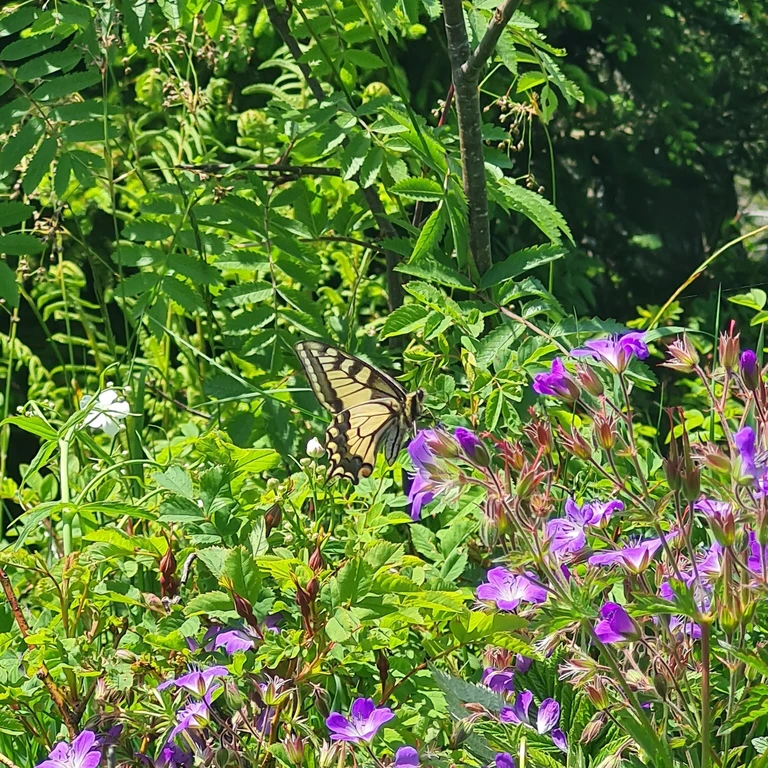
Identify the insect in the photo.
Papilio machaon
